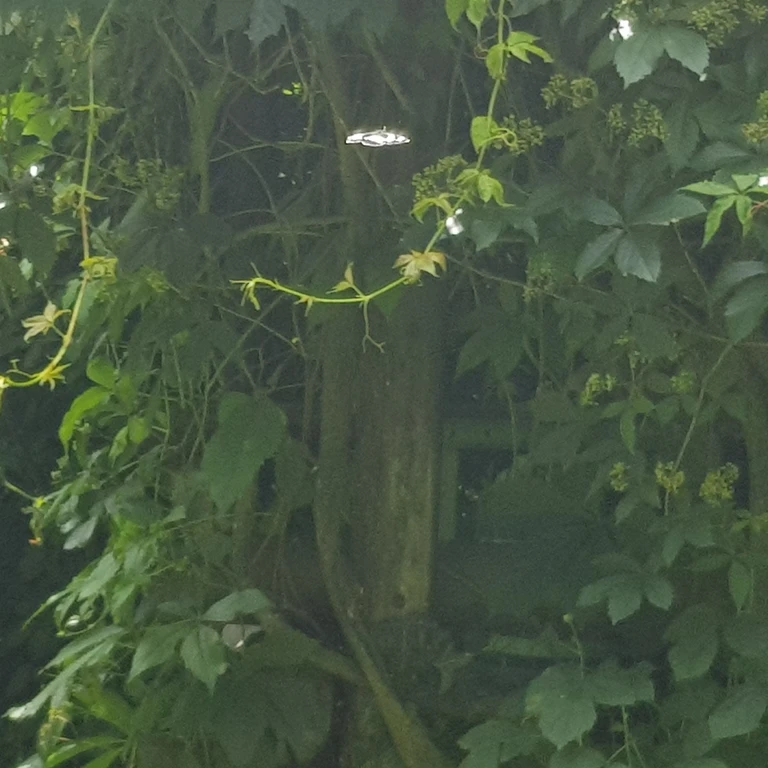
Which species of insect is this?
Neptis rivularis
